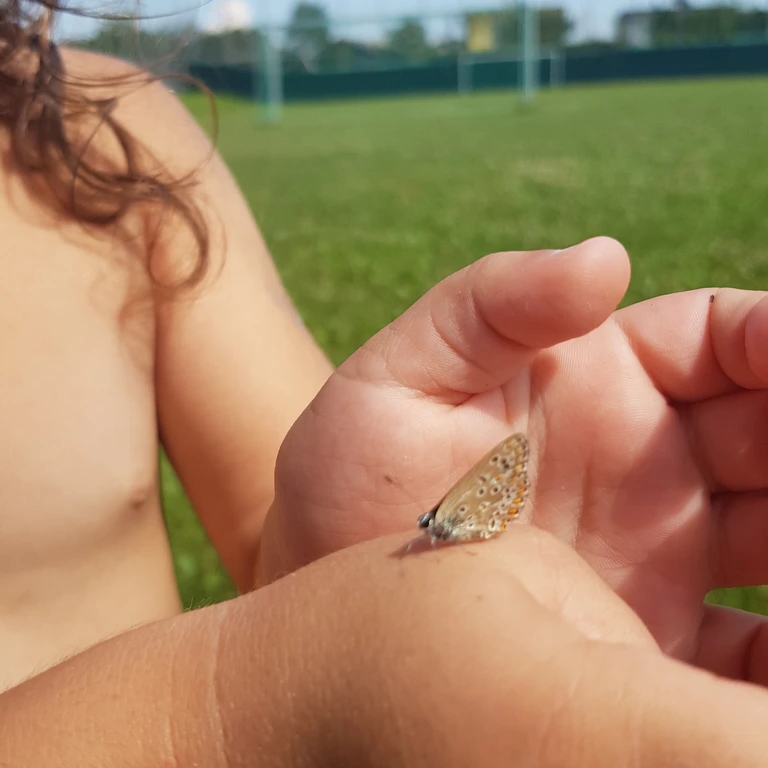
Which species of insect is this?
Polyommatus icarus
